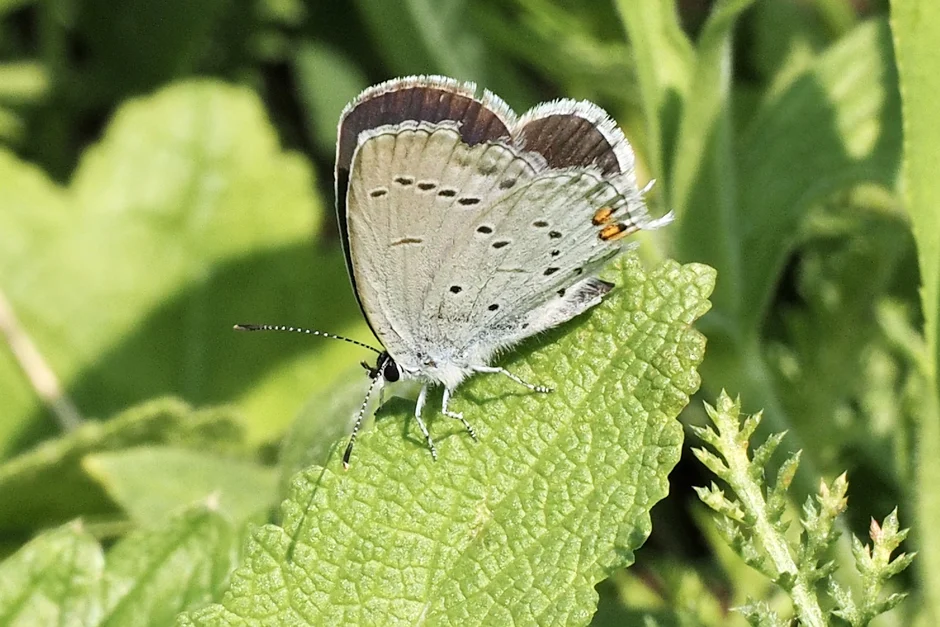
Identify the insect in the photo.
Cupido argiades (also Elkalyce argiades)
